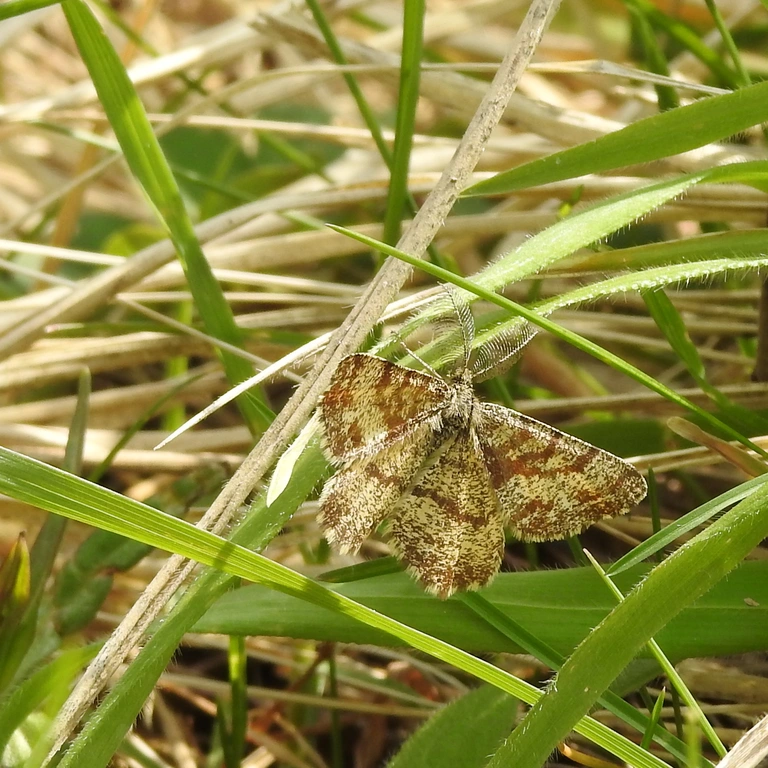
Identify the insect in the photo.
Ematurga atomaria
